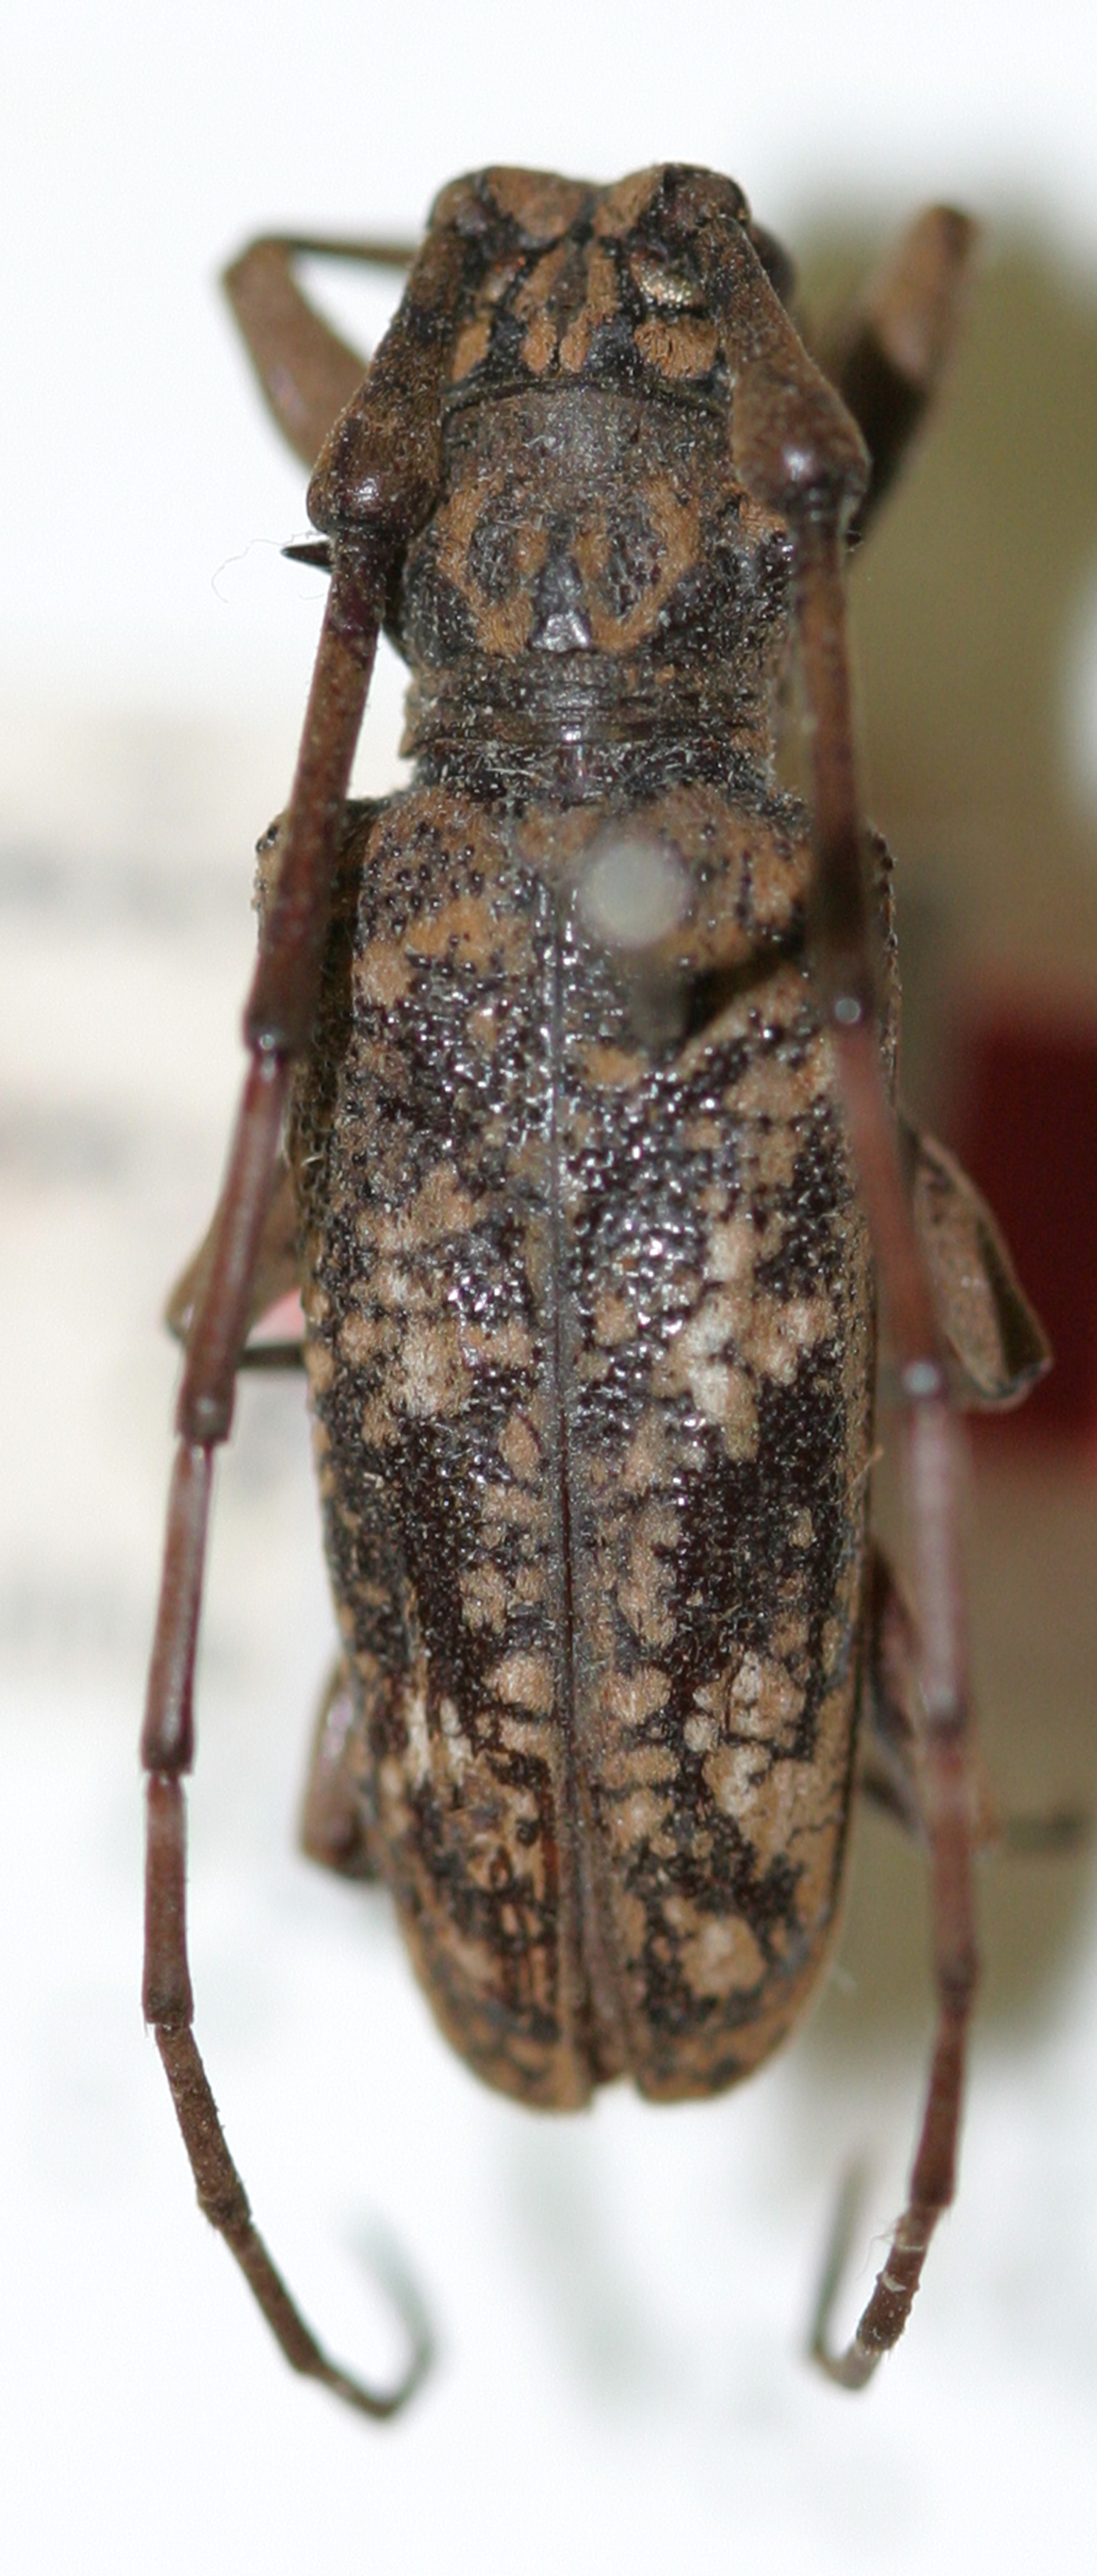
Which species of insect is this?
Dihammus semenovi
